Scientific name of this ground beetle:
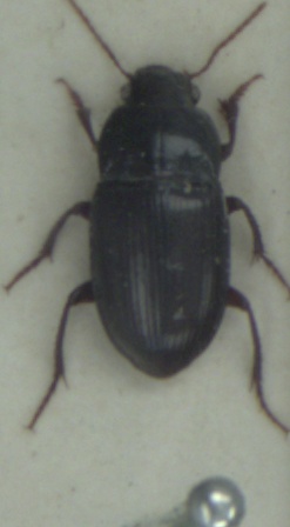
Amara consularis
